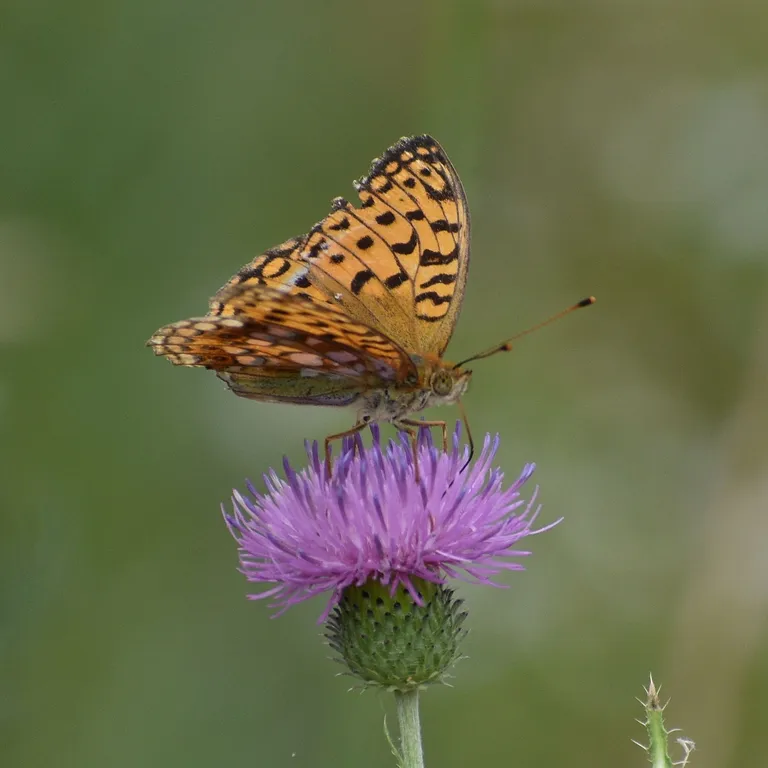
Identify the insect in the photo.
Fabriciana adippe
